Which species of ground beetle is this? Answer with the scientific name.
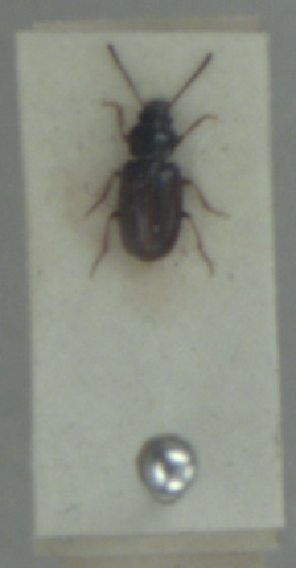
Acupalpus brunnipes
